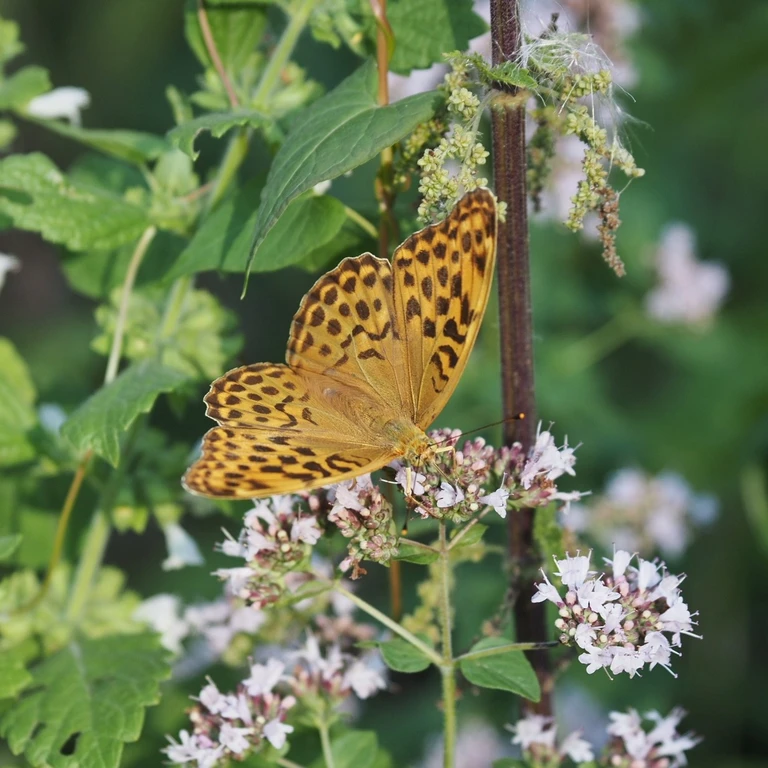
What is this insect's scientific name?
Argynnis paphia
